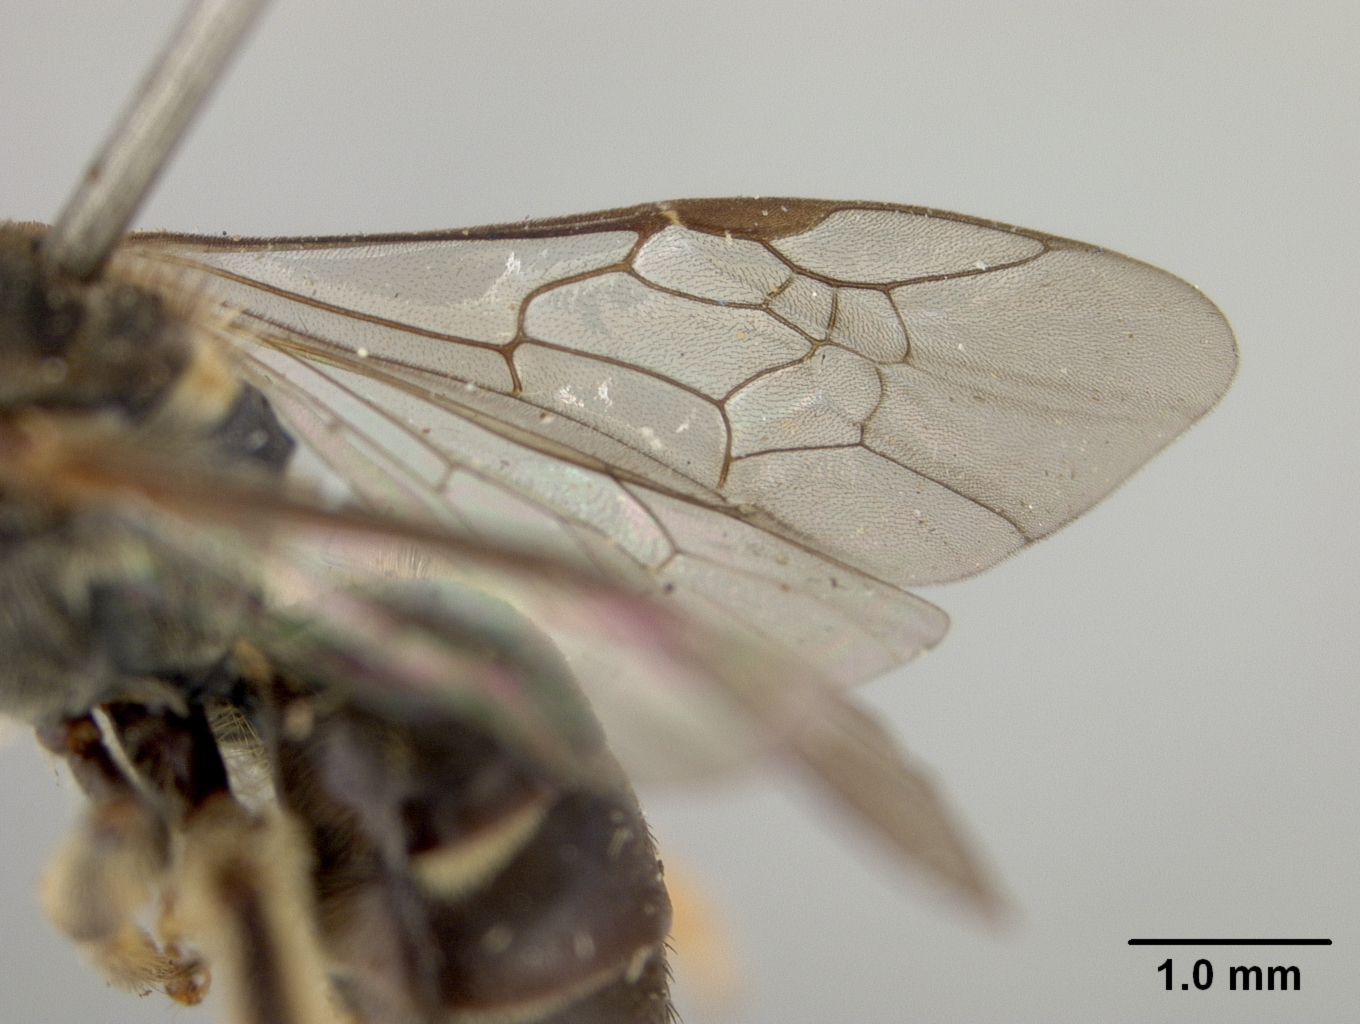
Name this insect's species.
Halictus banahaonis
